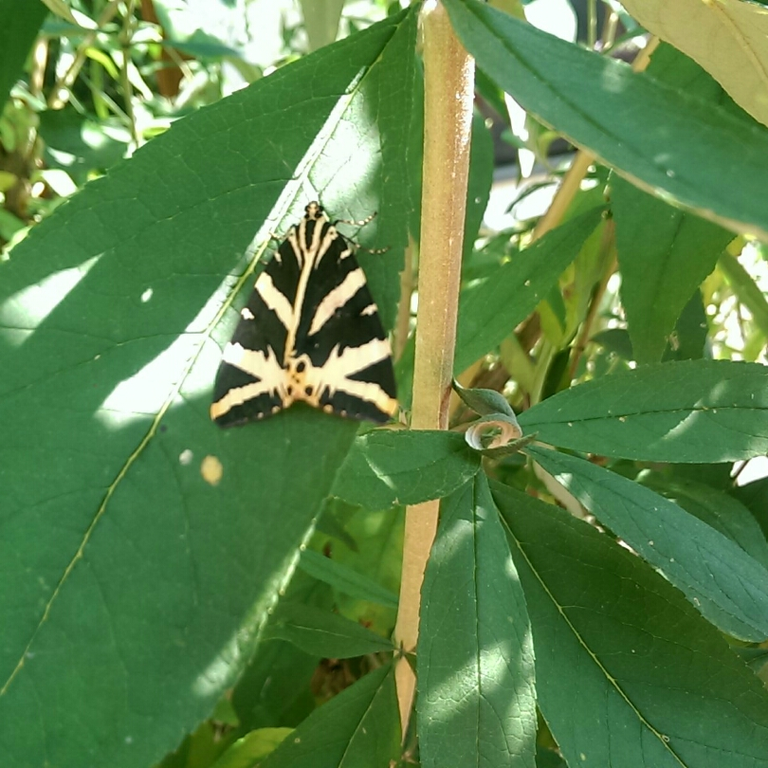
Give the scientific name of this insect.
Euplagia quadripunctaria
